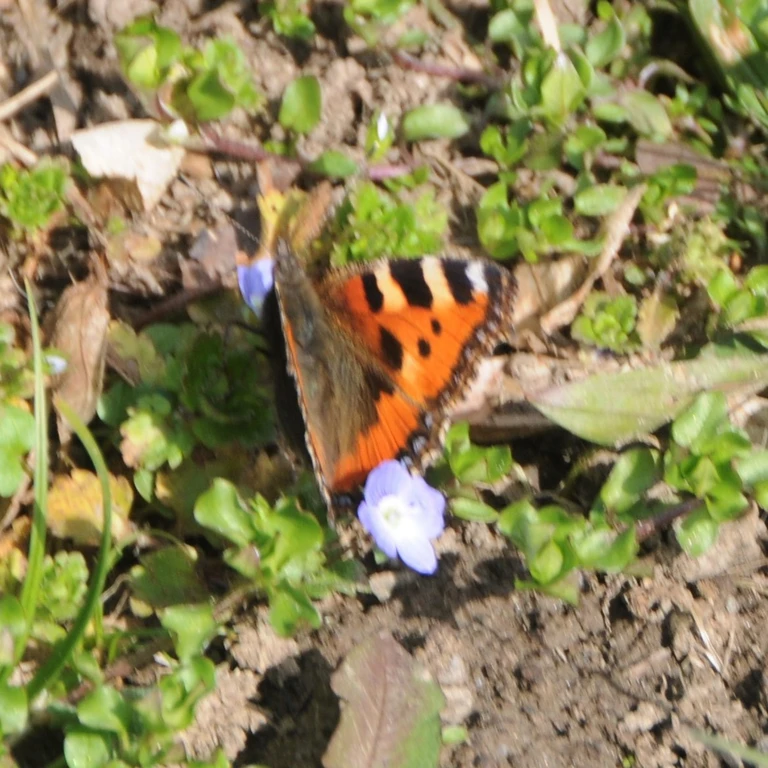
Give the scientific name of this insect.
Aglais urticae
